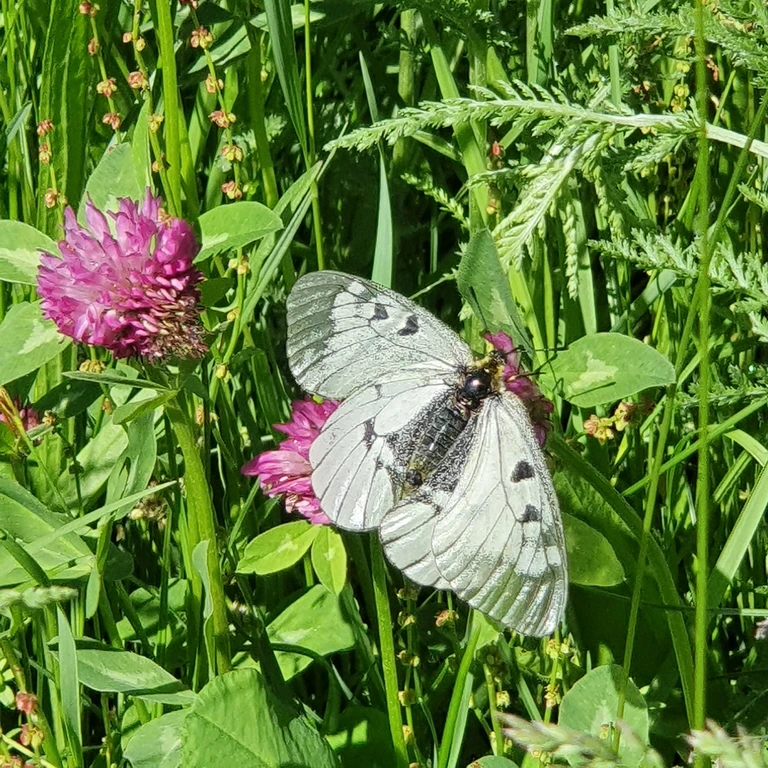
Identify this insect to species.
Parnassius mnemosyne
